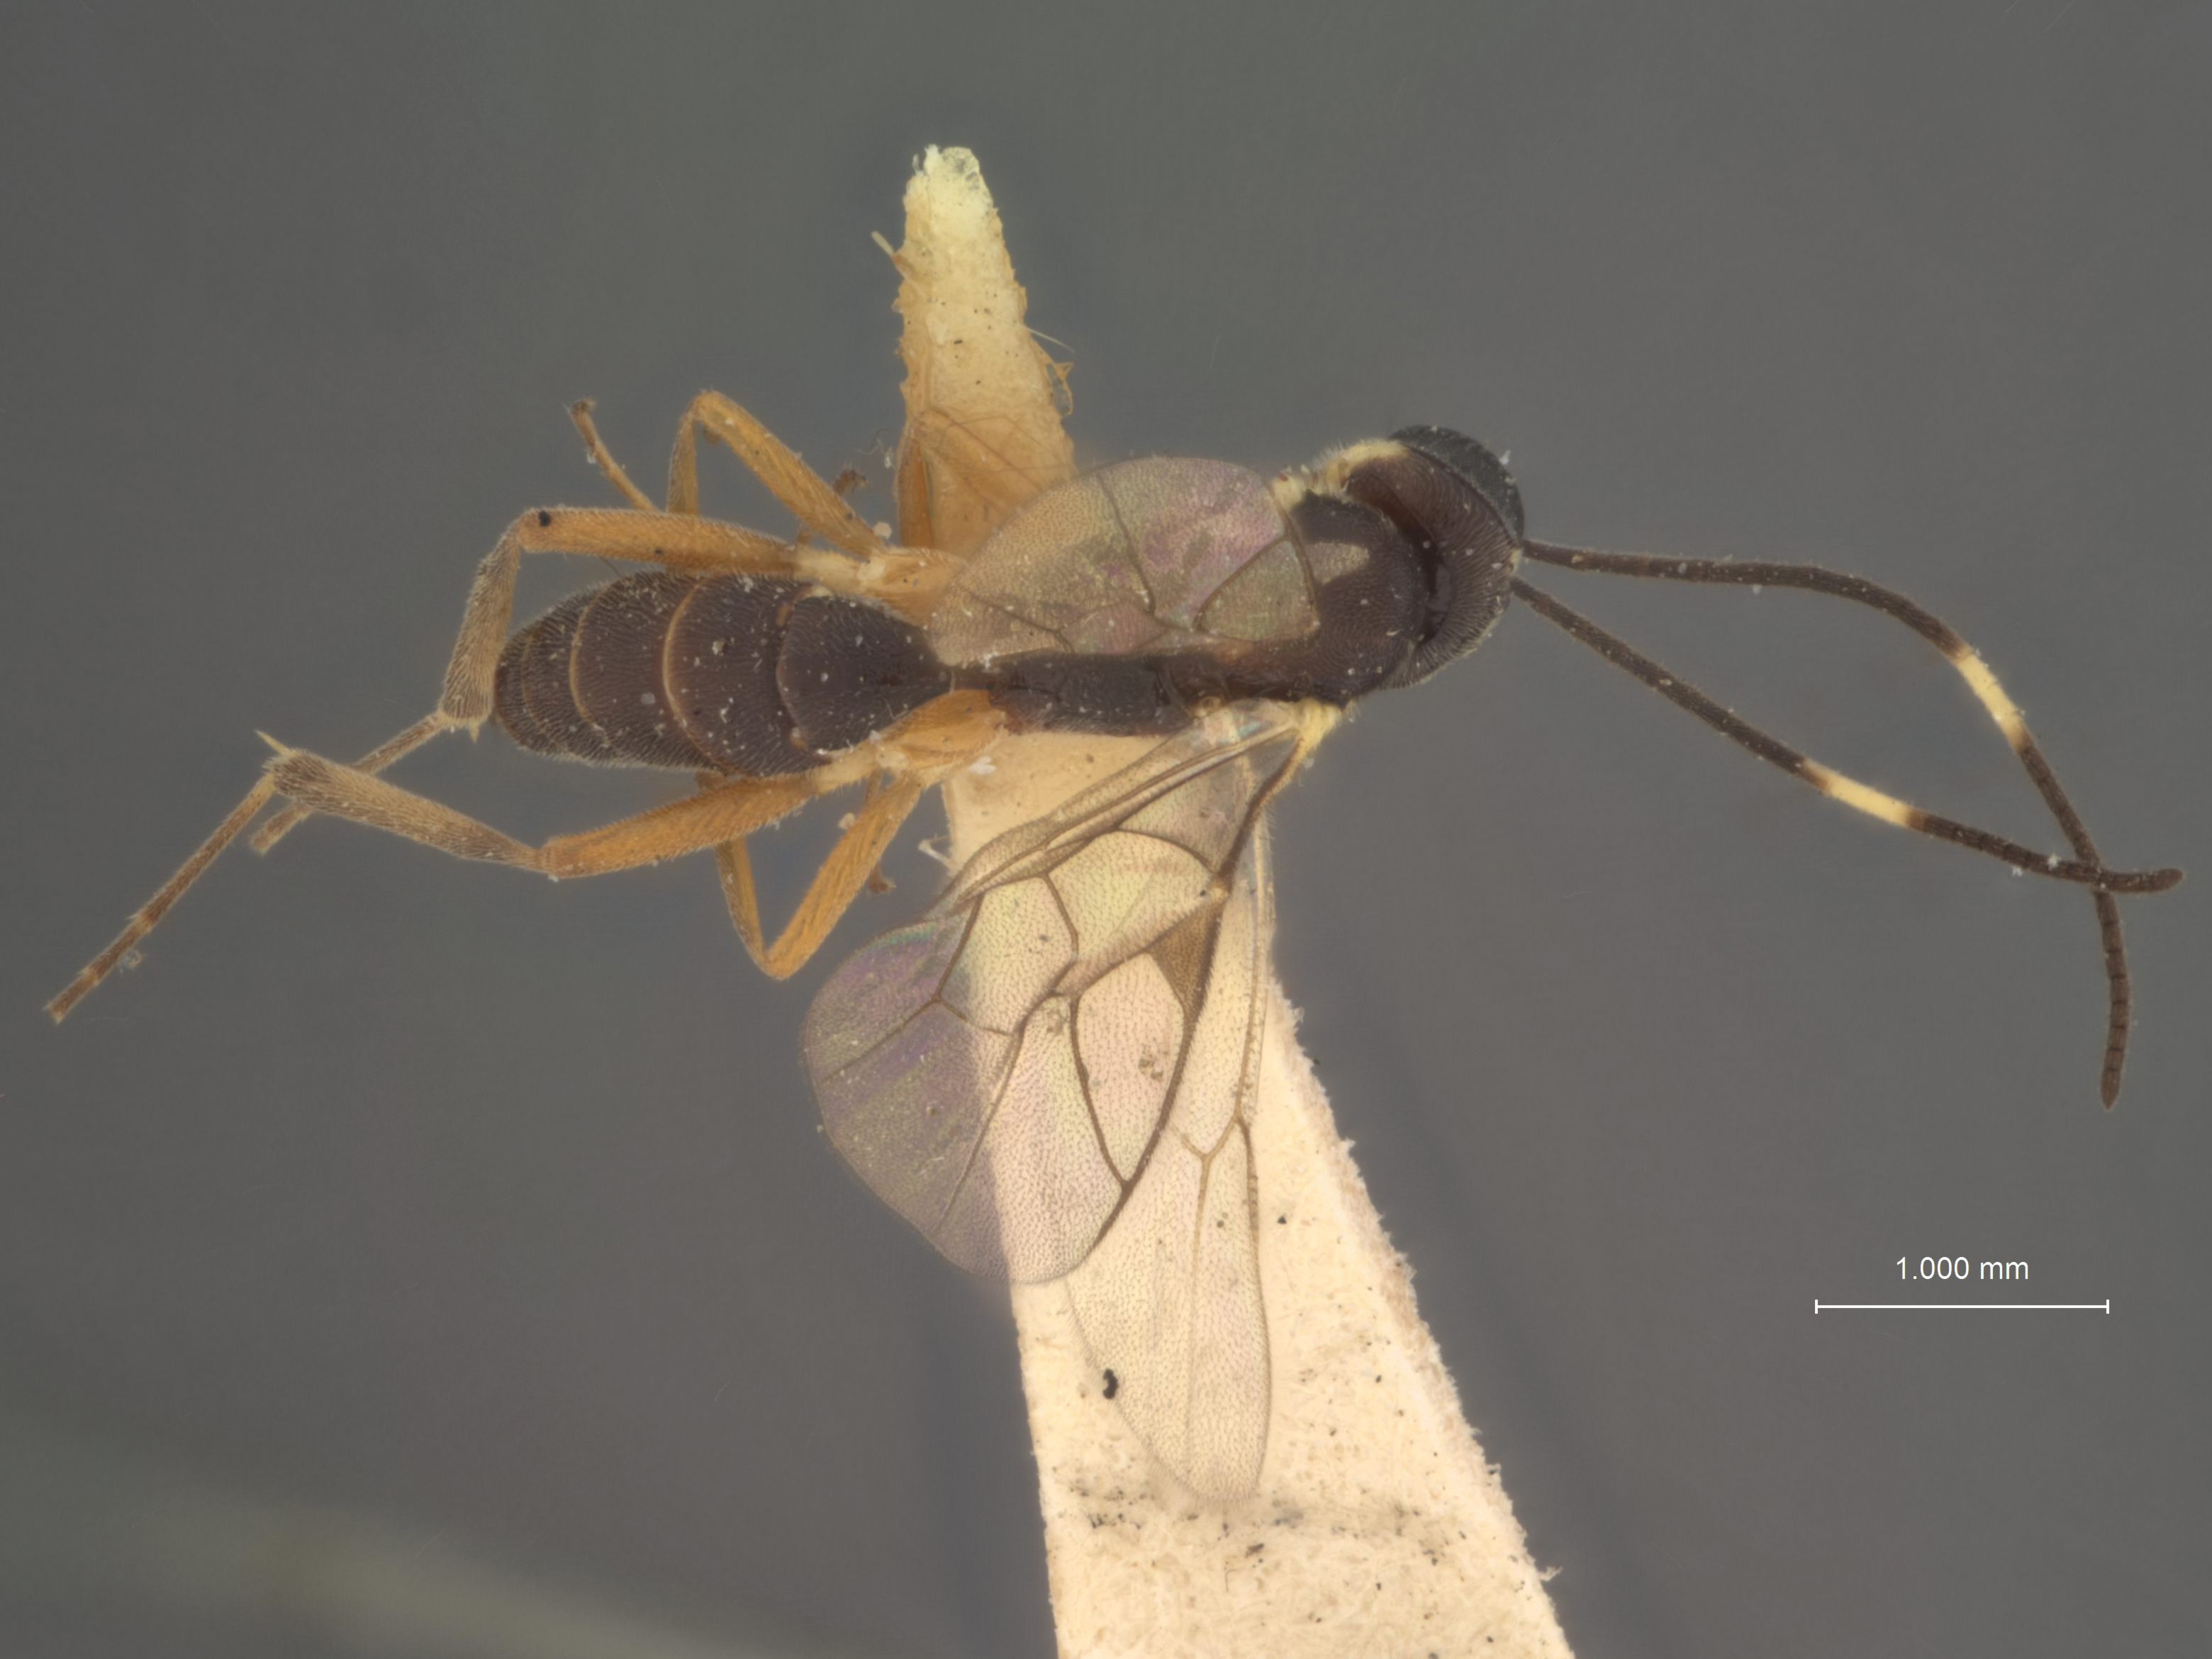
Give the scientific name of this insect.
Neliopisthus nigridorsum
